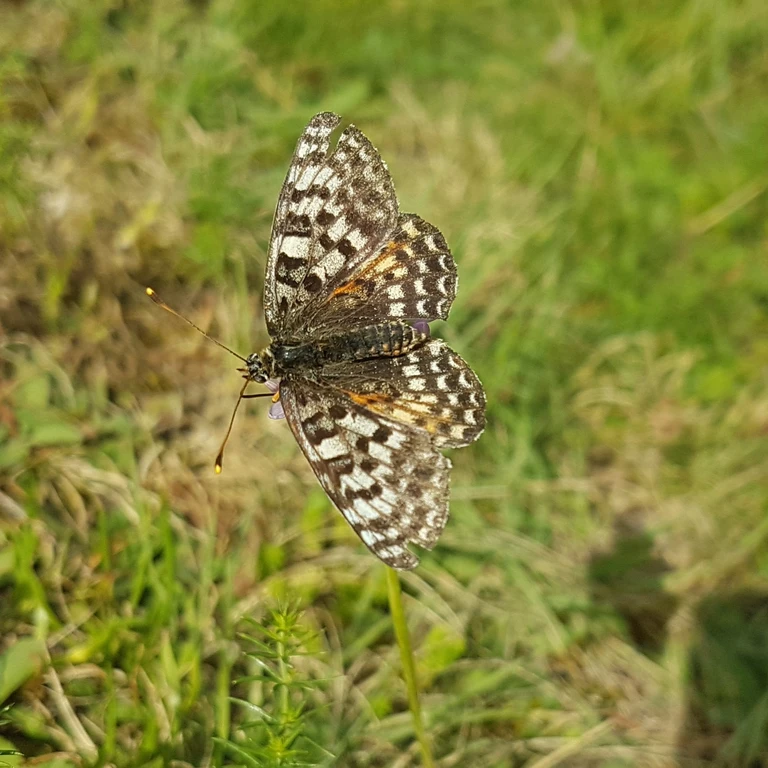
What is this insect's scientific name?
Melitaea didyma
